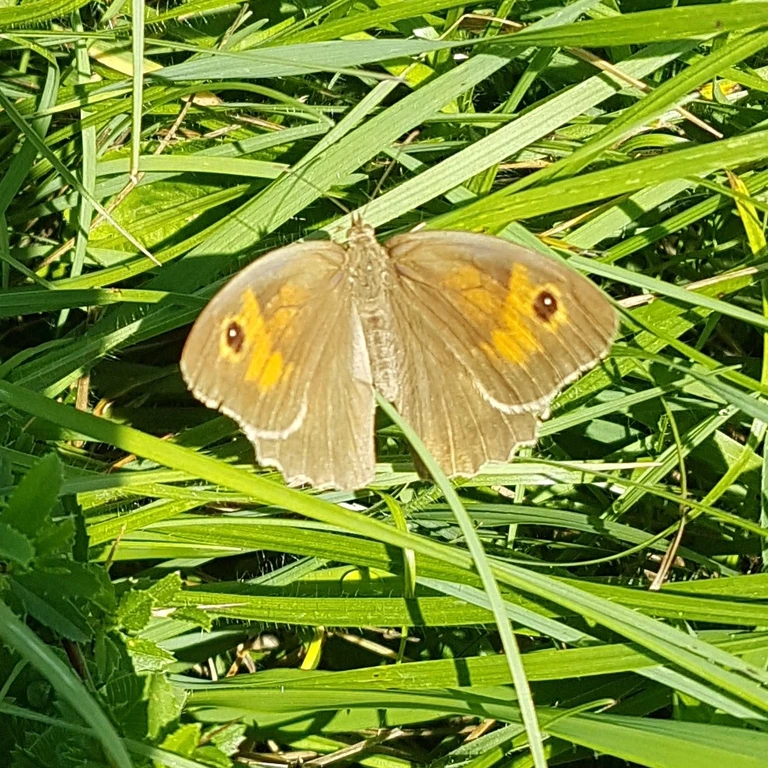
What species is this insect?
Maniola jurtina
